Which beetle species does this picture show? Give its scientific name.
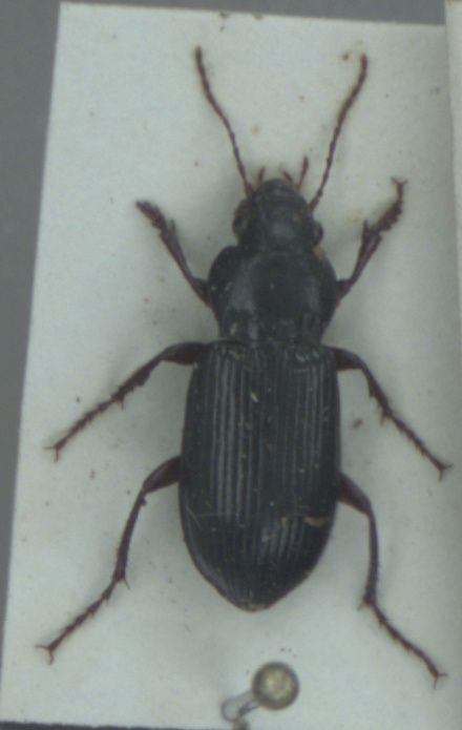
Amara convexiuscula
